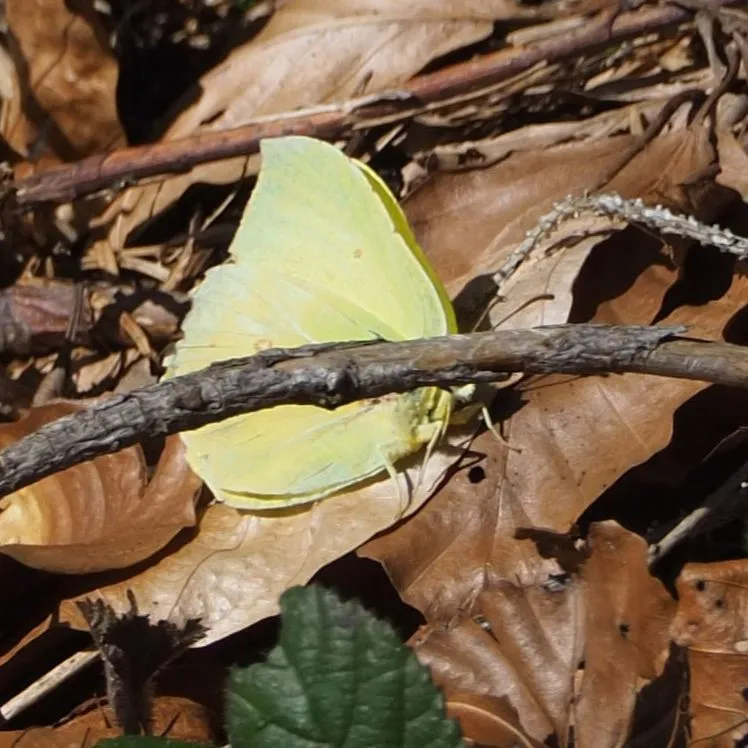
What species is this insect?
Gonepteryx rhamni
